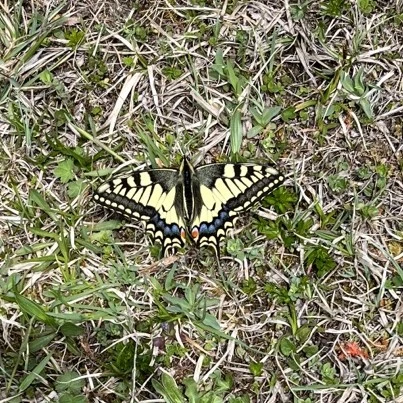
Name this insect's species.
Papilio machaon
